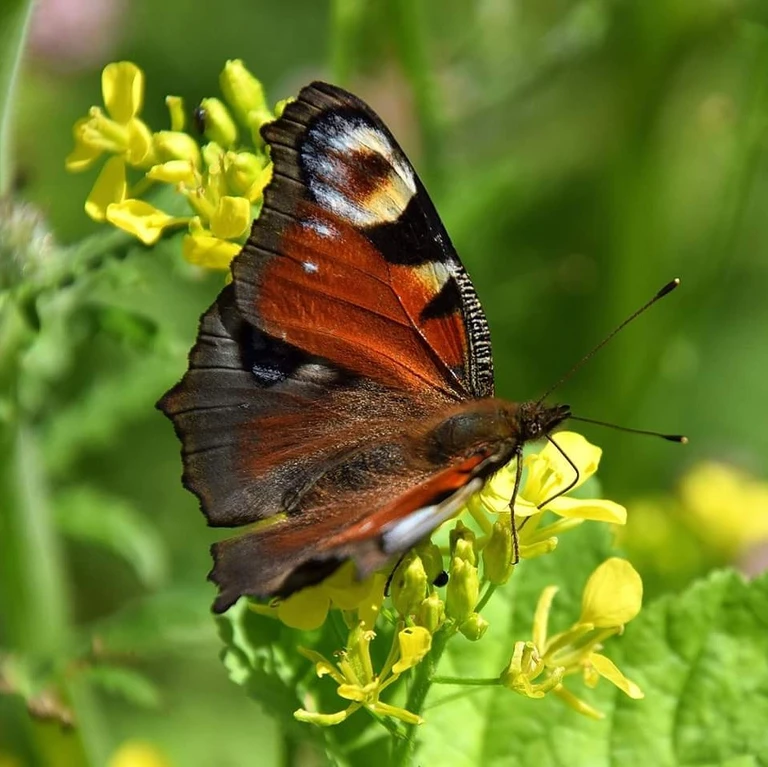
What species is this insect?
Aglais io
